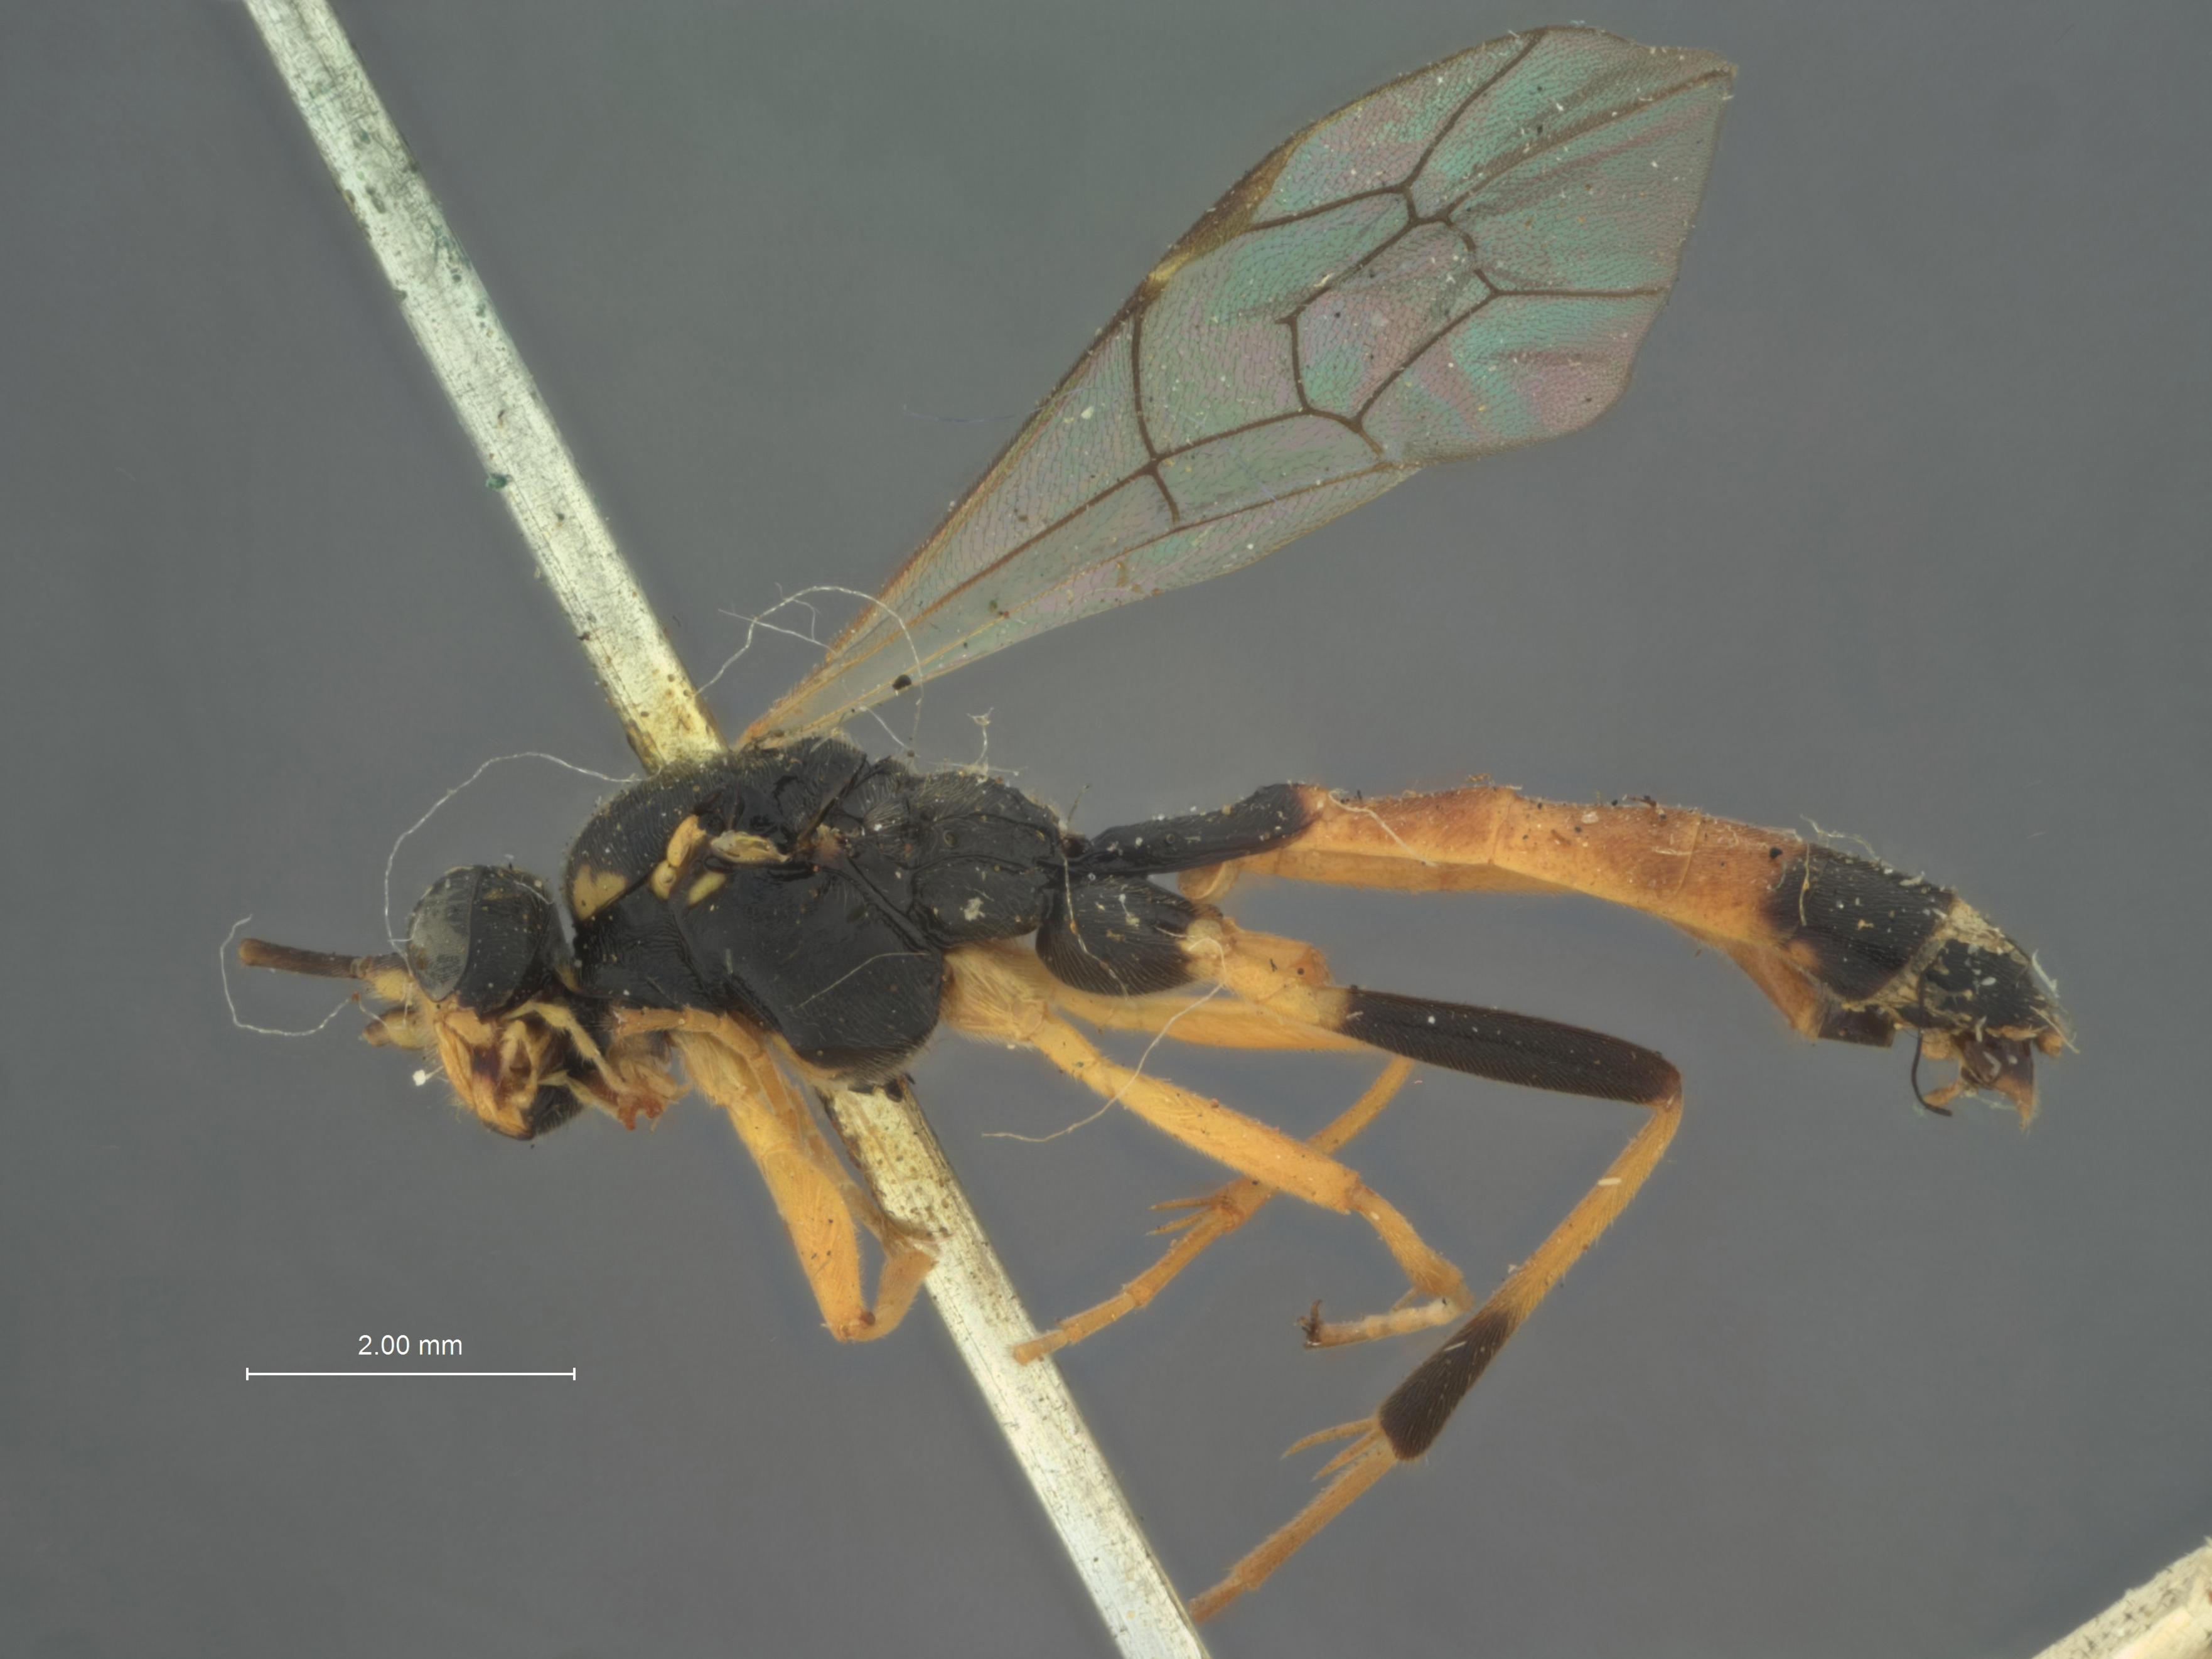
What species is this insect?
Hyposyntactus flavifrons
